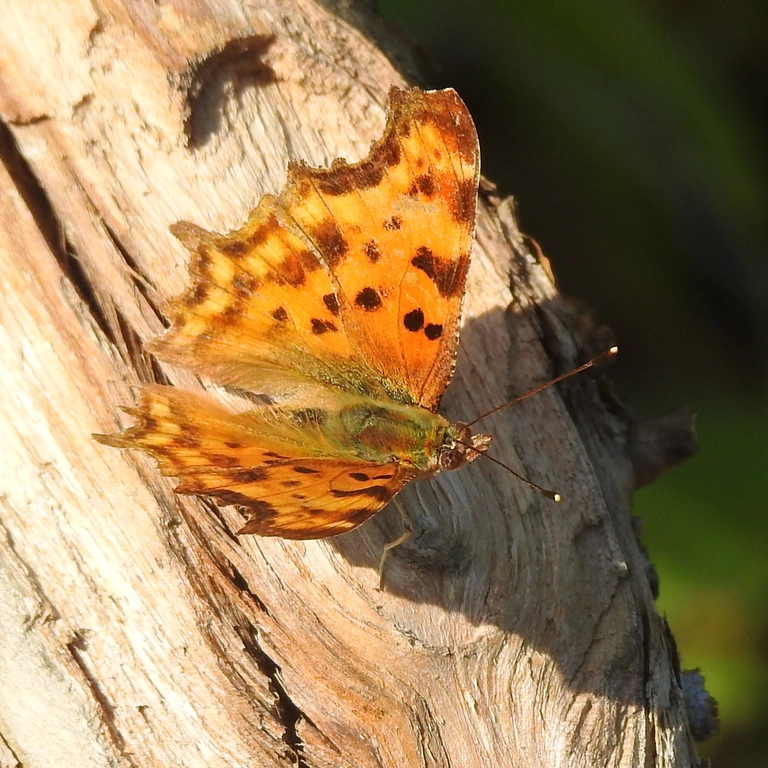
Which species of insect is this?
Polygonia c-album
